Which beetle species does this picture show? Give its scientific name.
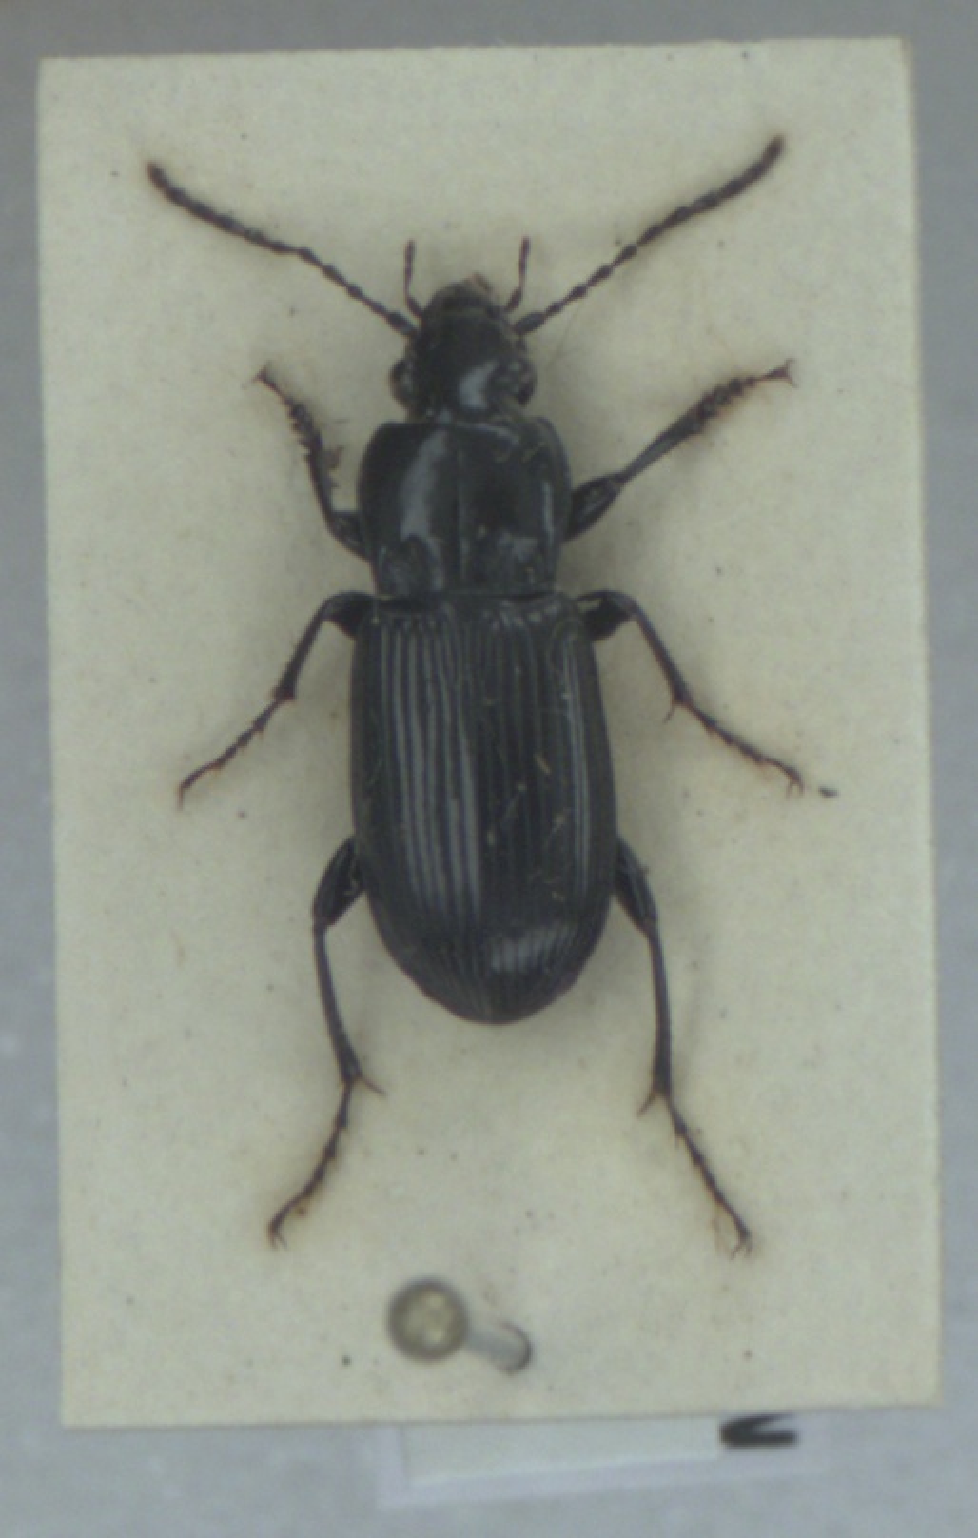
Pterostichus anthracinus
